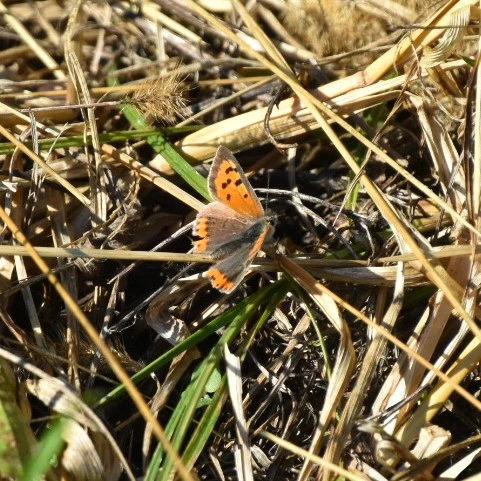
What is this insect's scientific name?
Lycaena phlaeas
